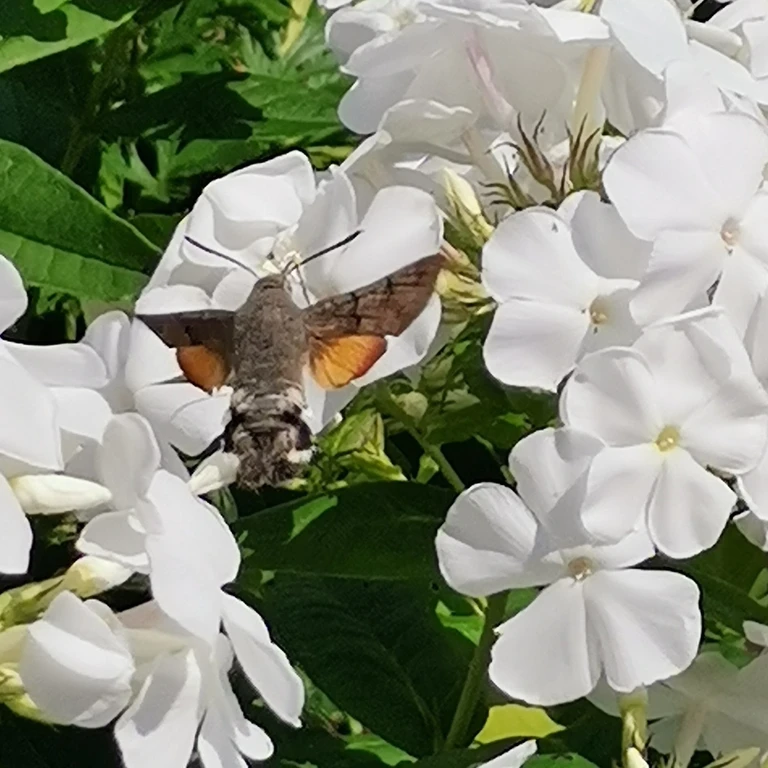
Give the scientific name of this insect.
Macroglossum stellatarum
